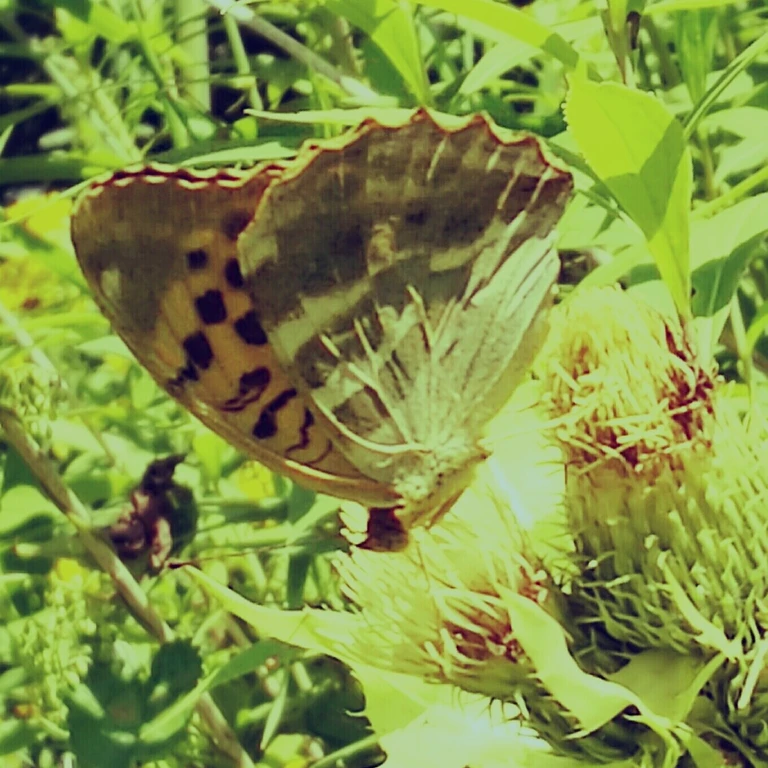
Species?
Argynnis paphia
